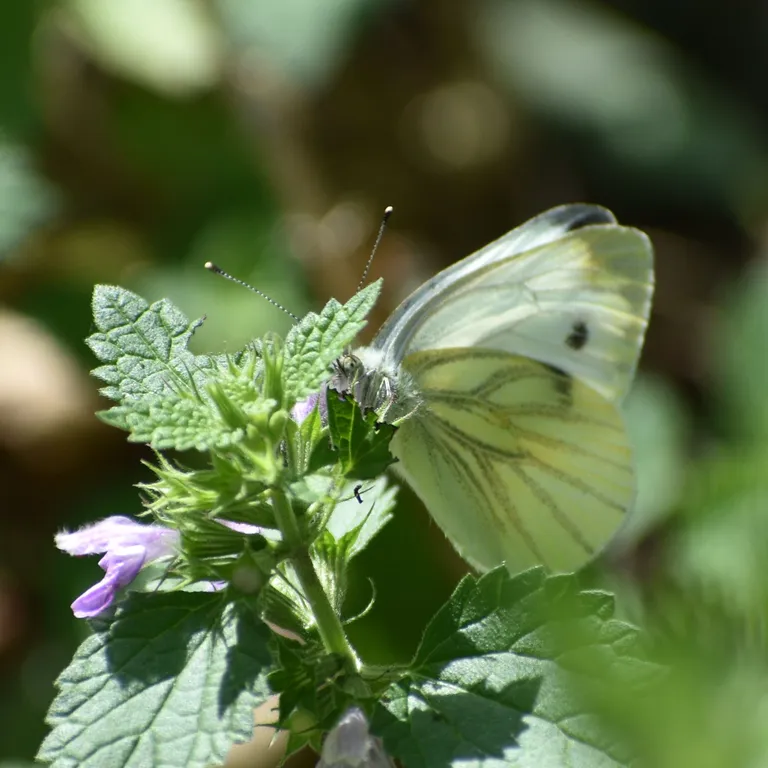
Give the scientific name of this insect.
Pieris napi
